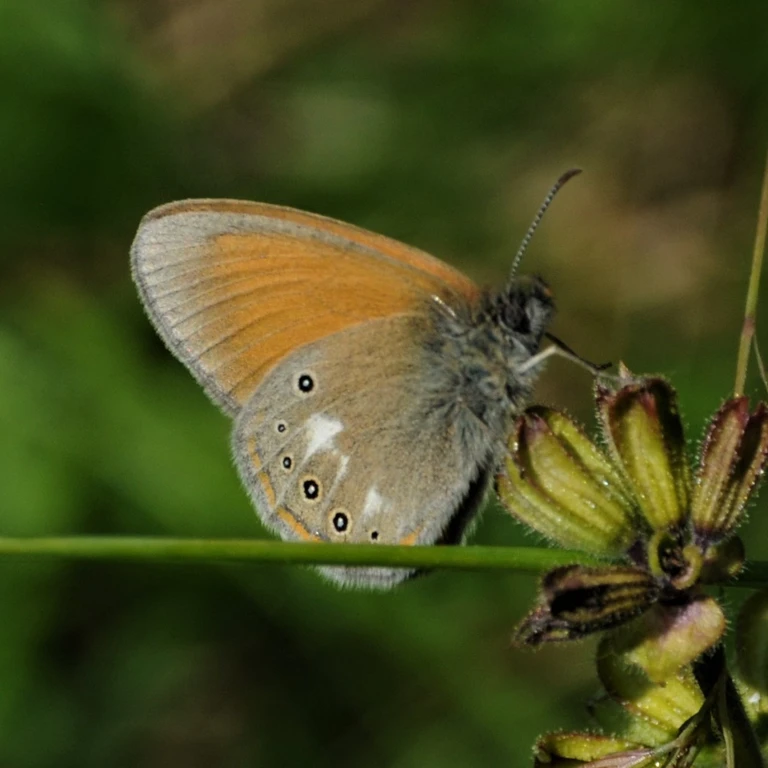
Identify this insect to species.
Coenonympha glycerion (also Coenonympha iphis)
